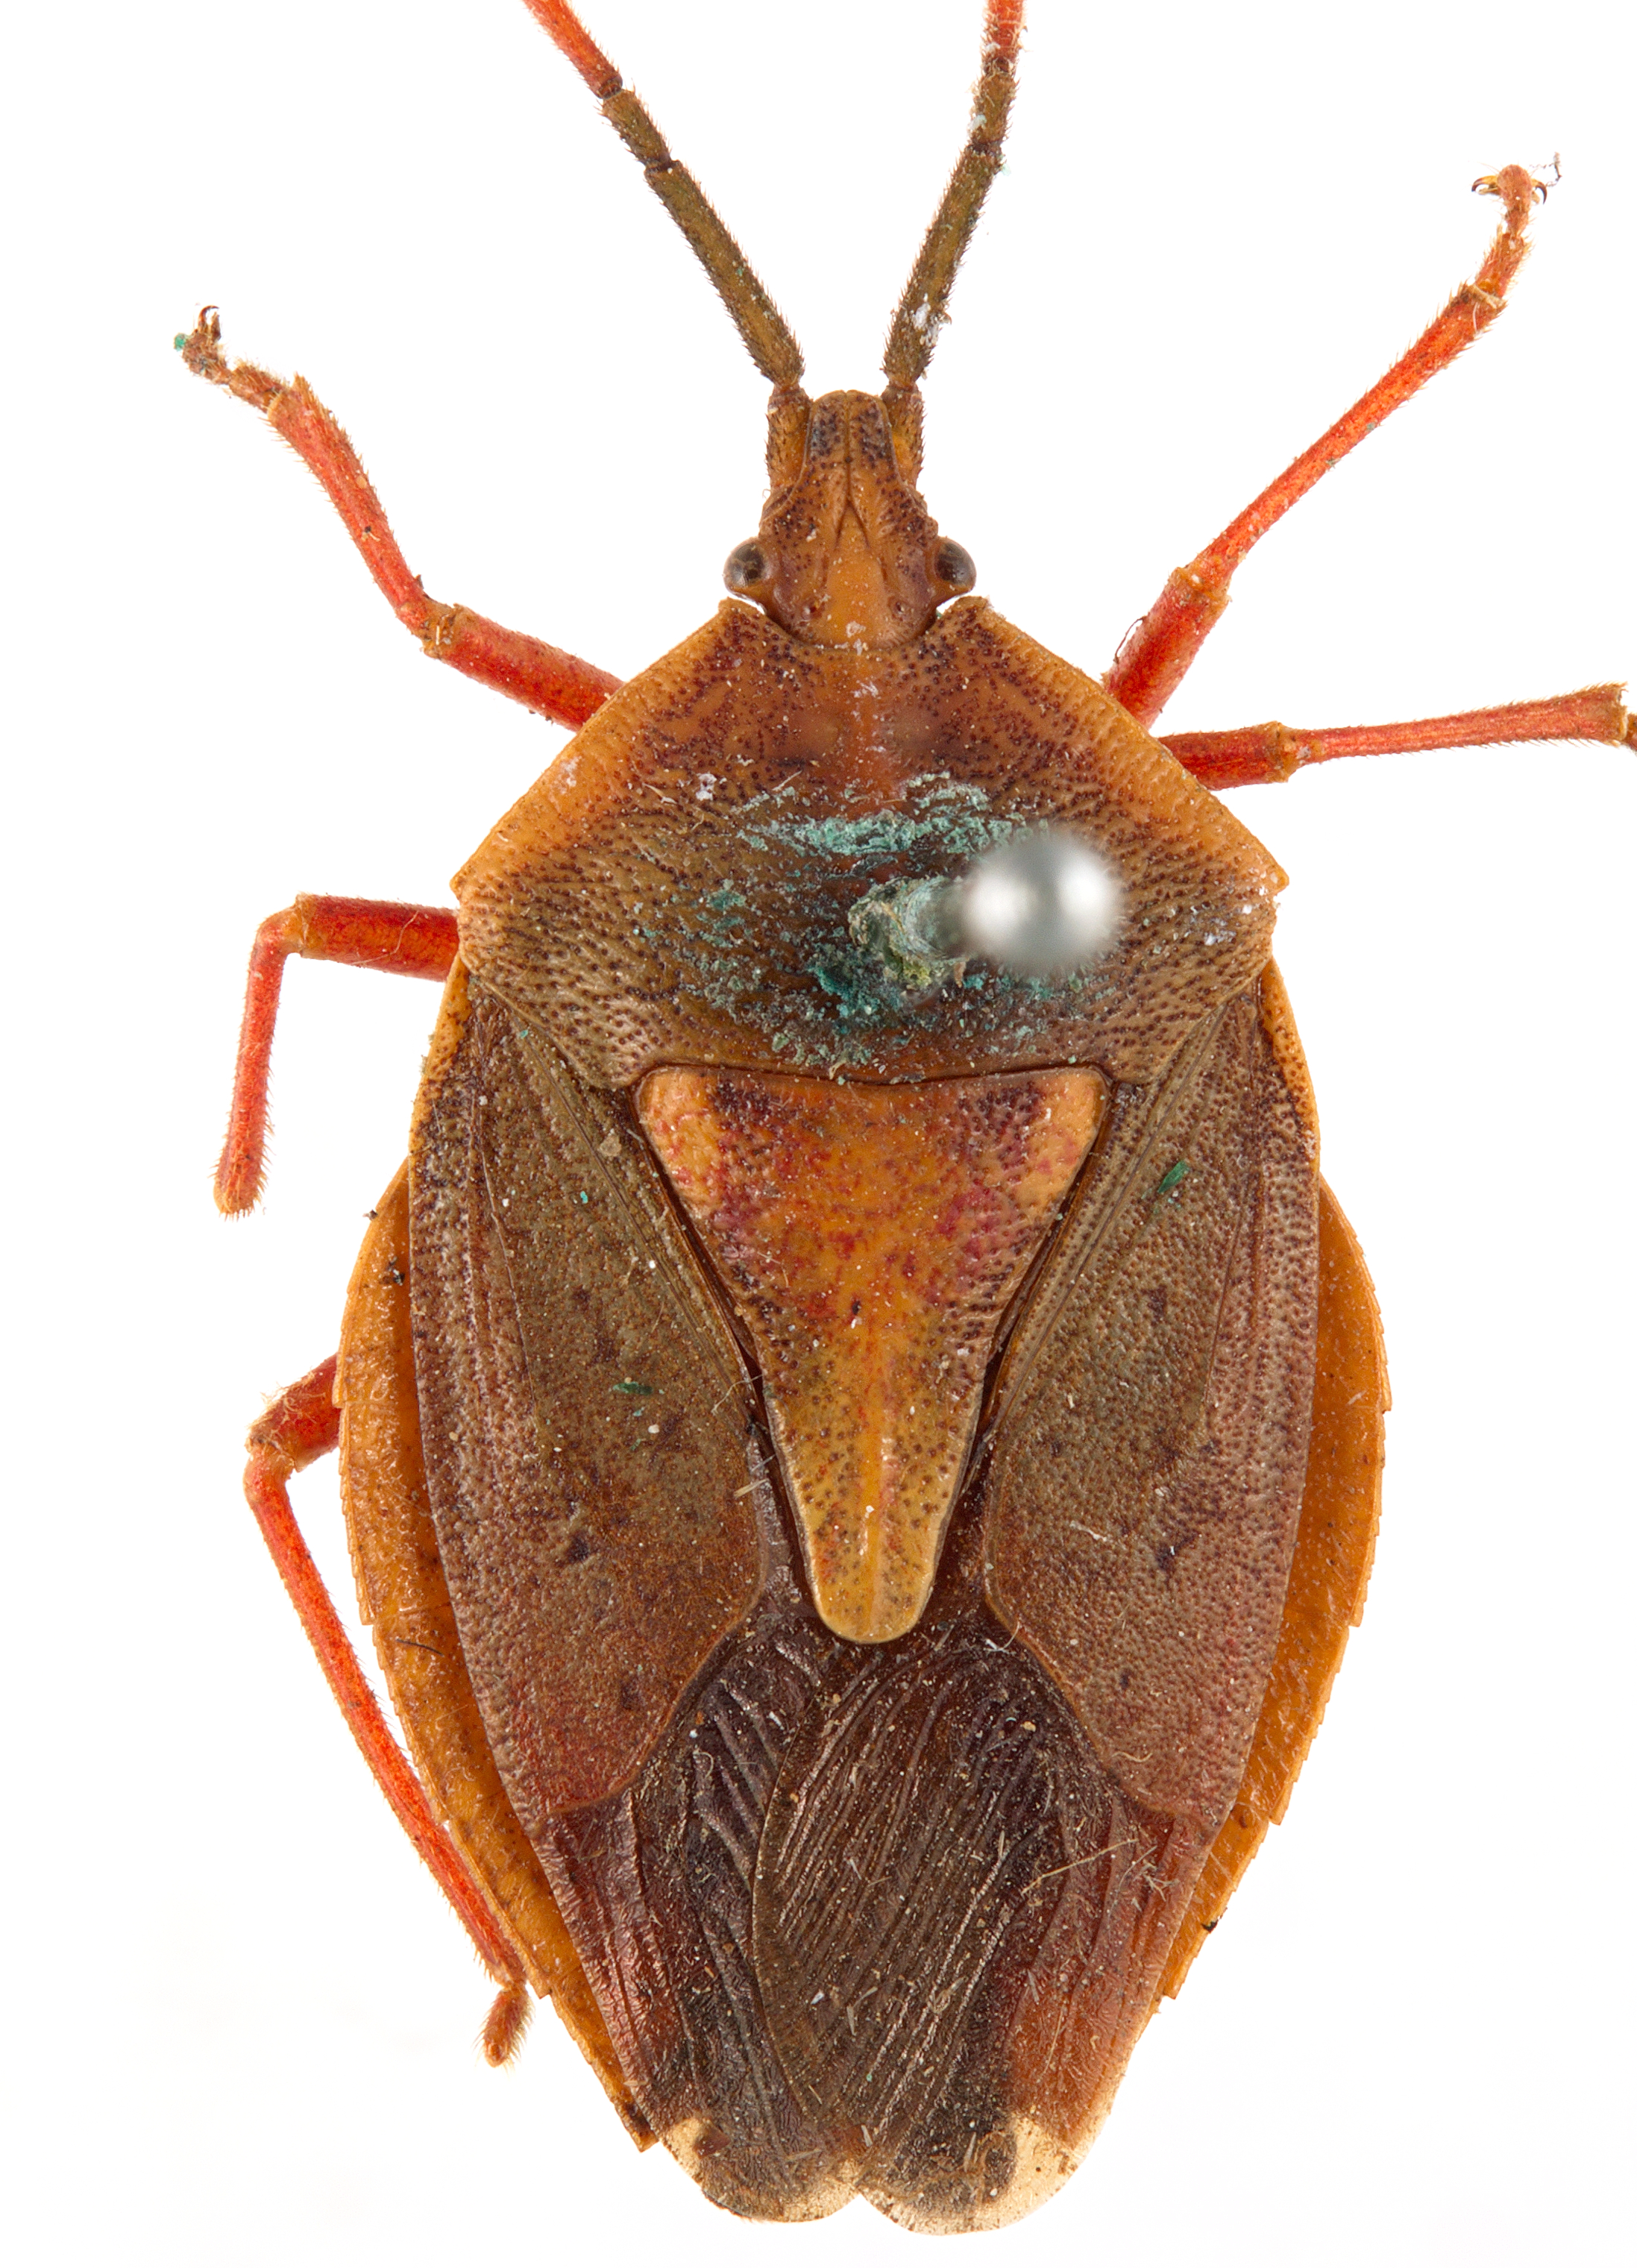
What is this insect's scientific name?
Erga dentifrons
